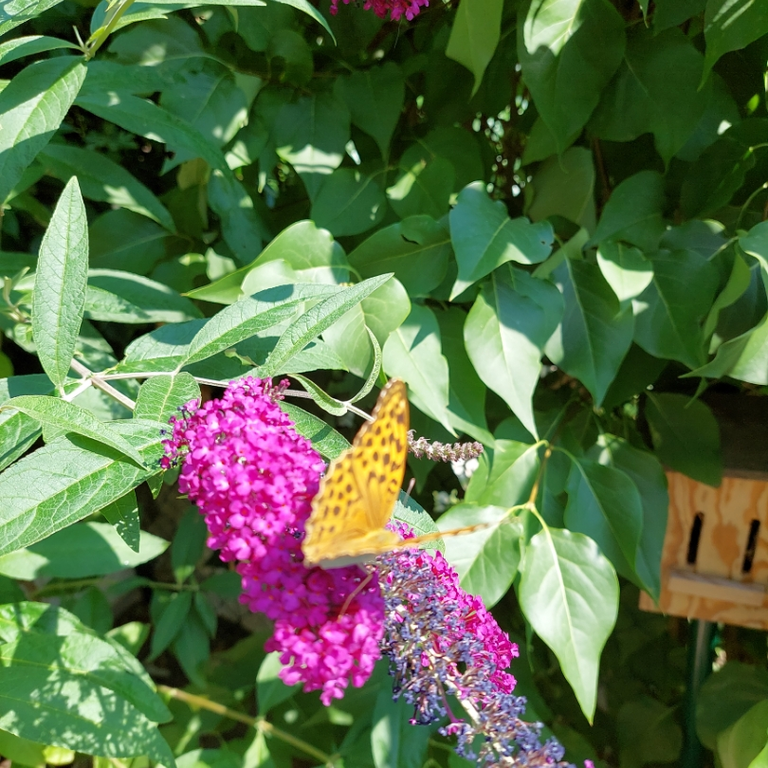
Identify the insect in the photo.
Argynnis paphia
